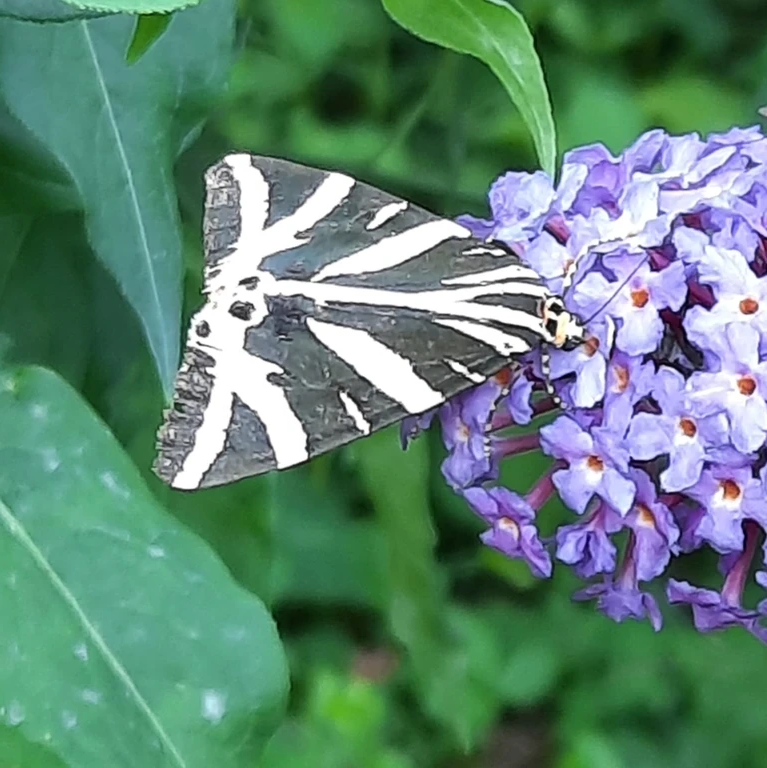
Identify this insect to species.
Euplagia quadripunctaria
